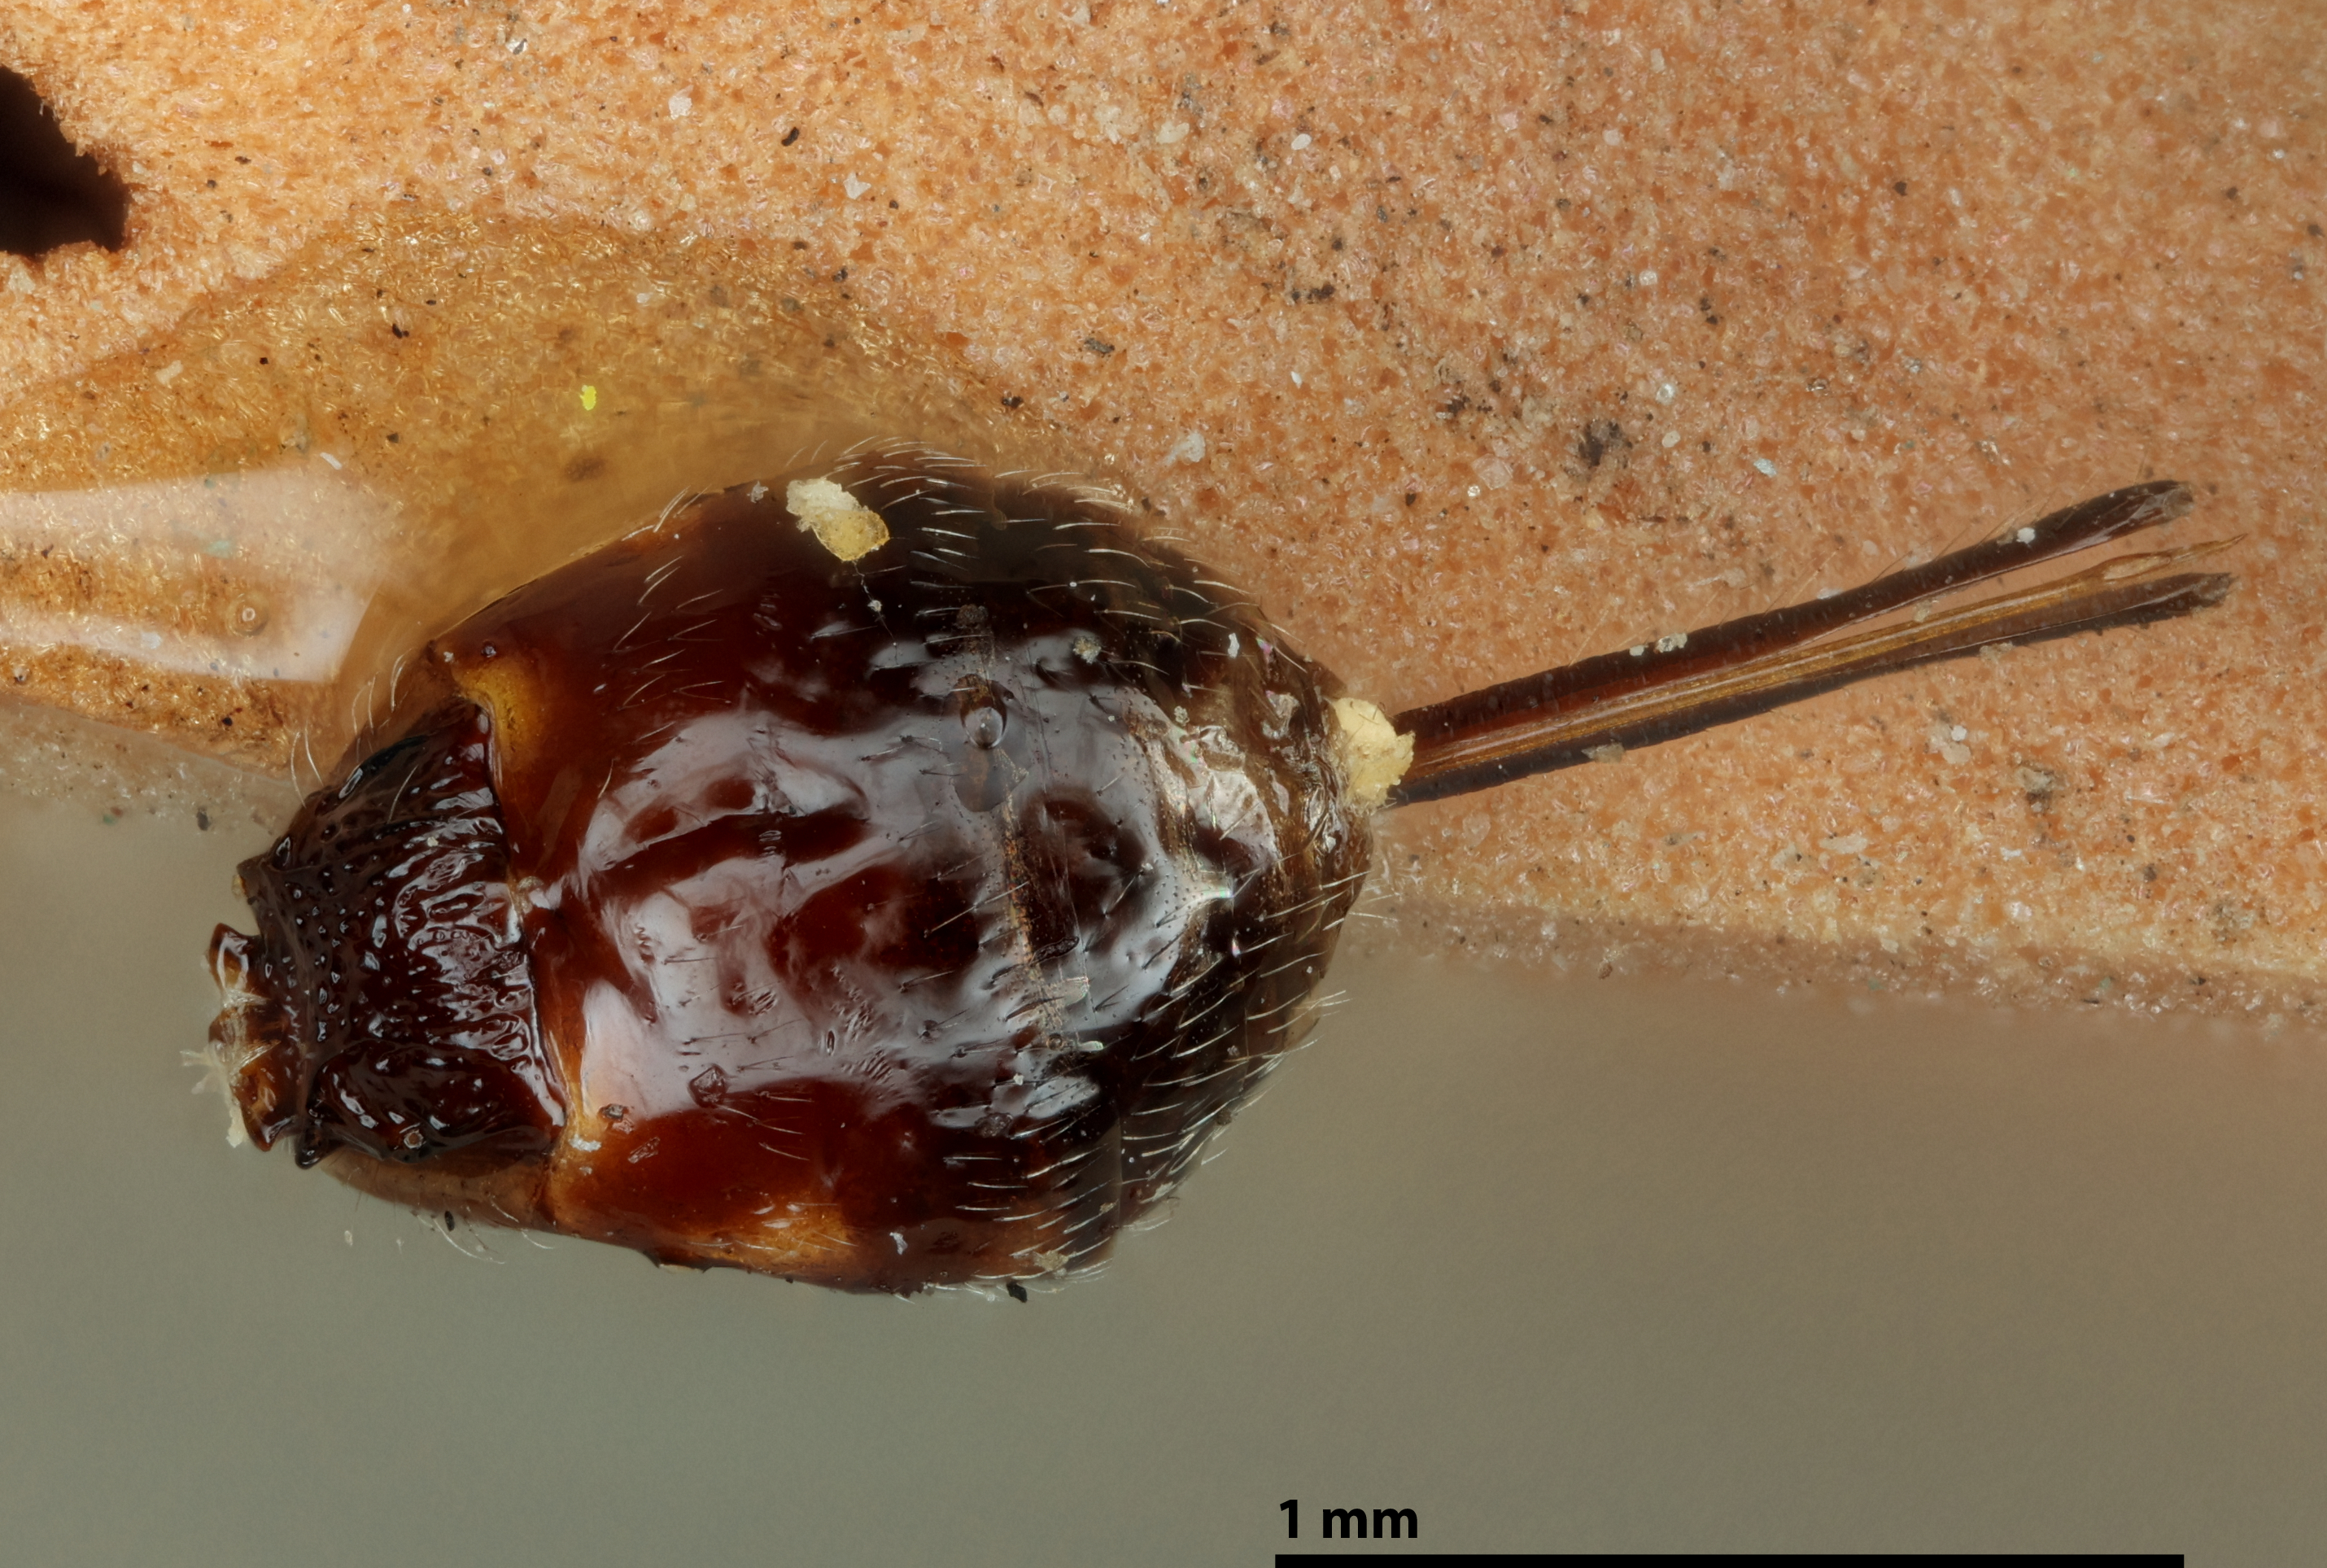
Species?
Opius frequens
